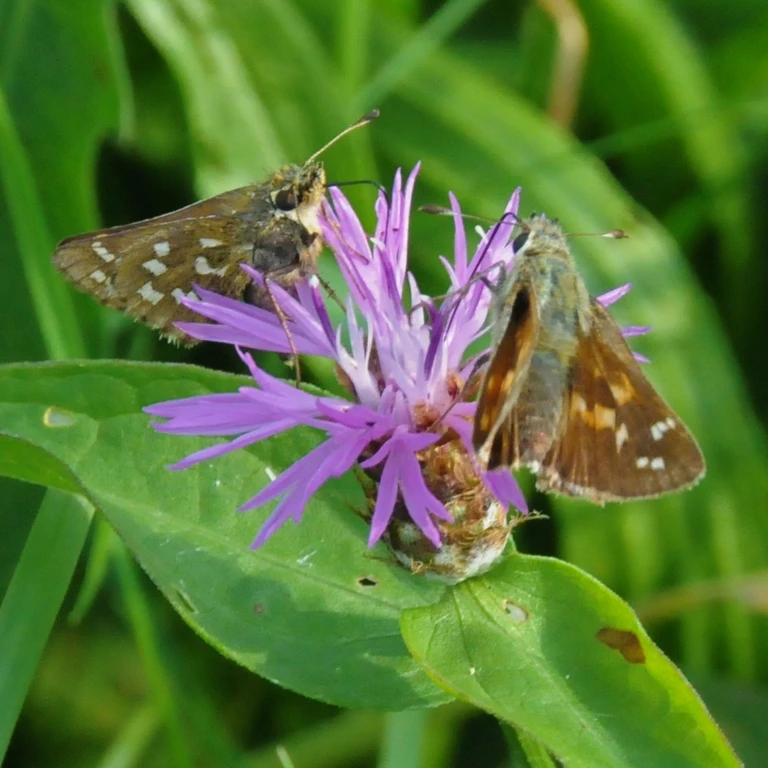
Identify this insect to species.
Hesperia comma
